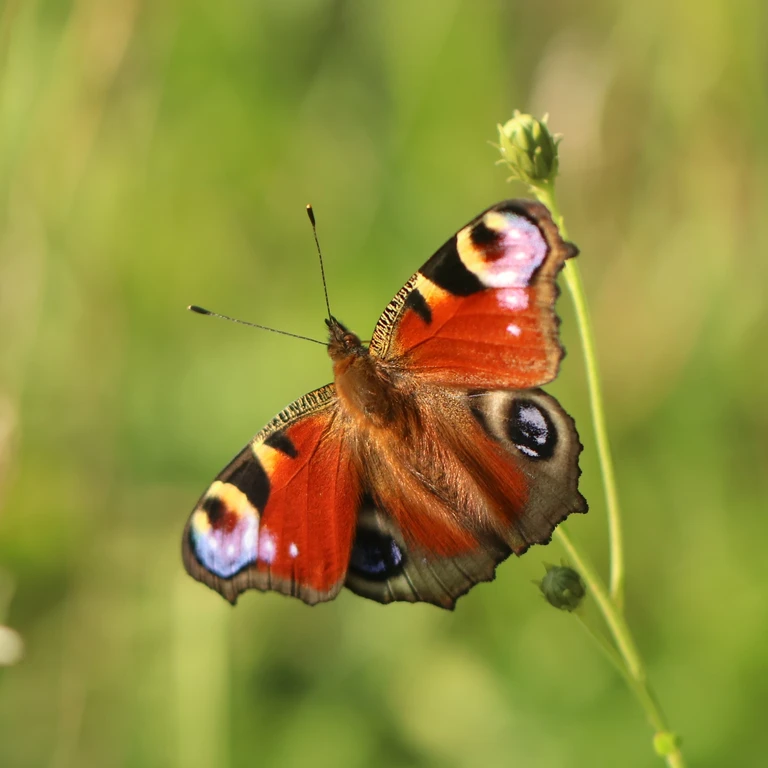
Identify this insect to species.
Aglais io
